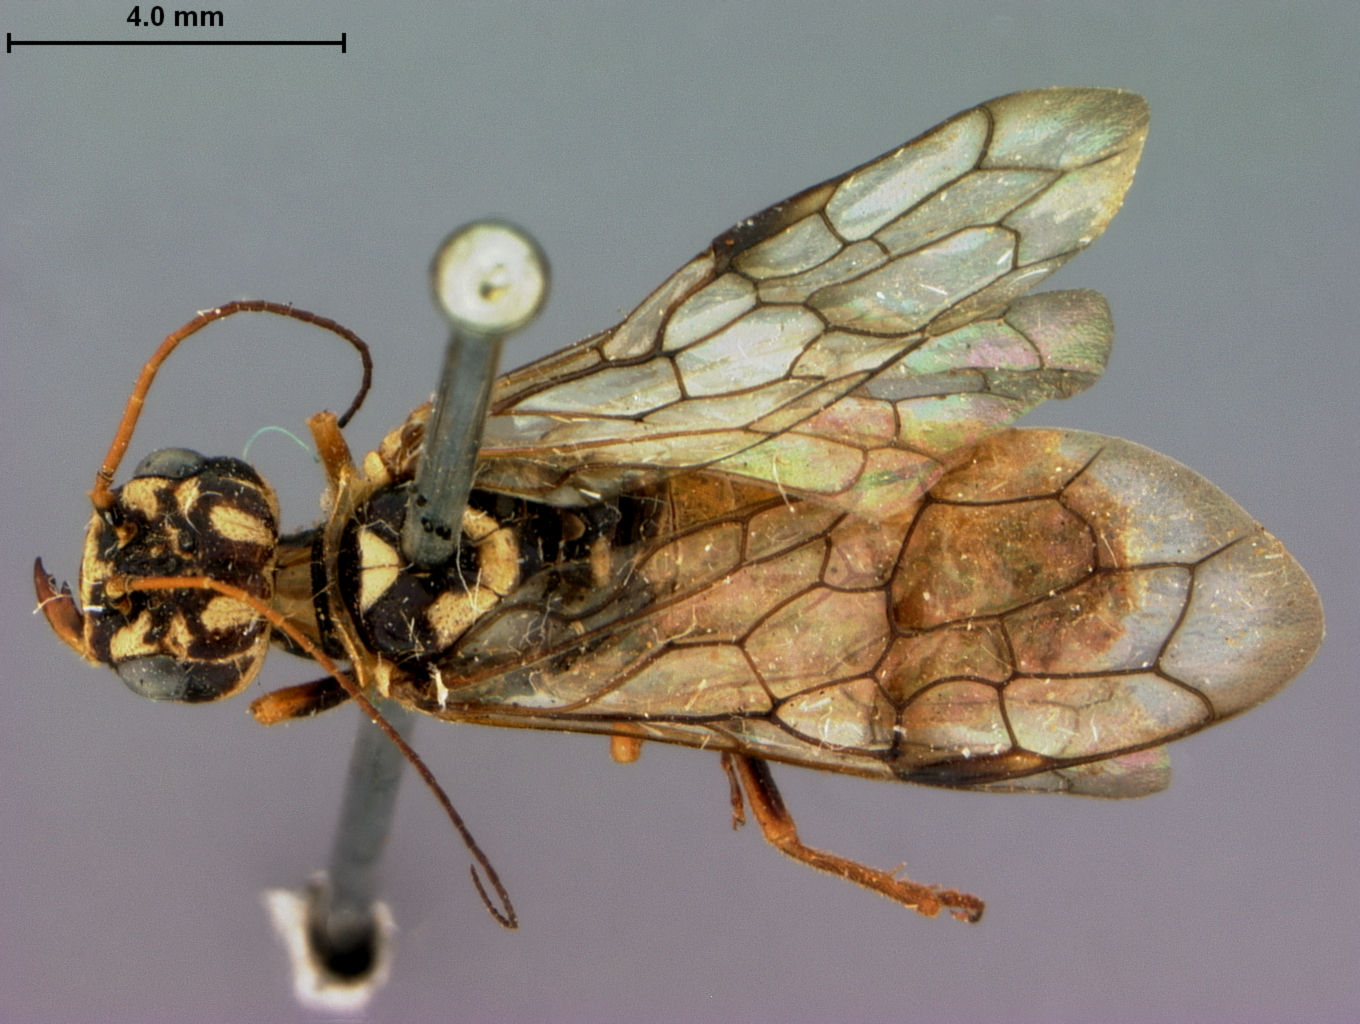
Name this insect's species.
Cephaleia punctata
